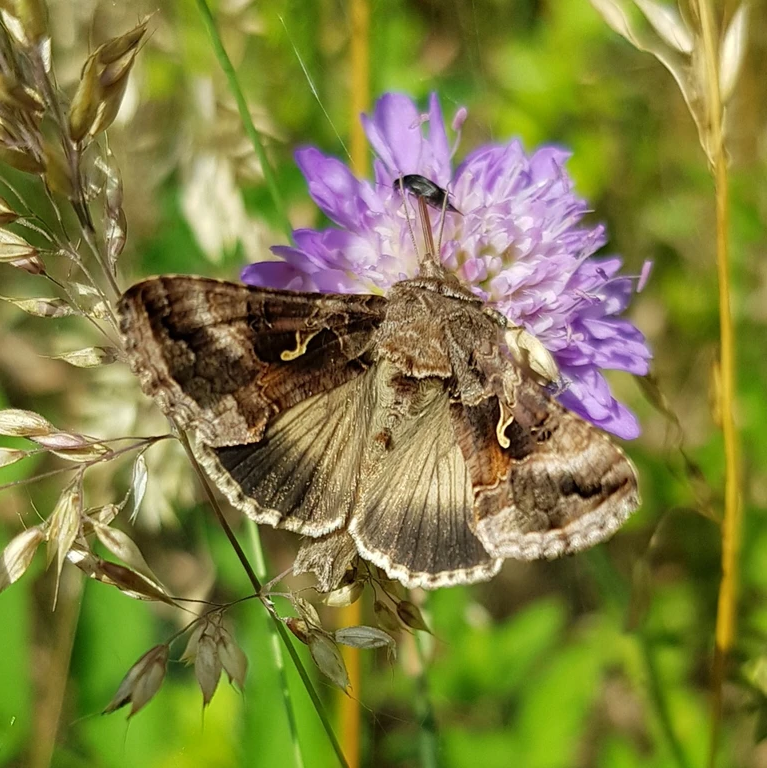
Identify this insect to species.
Autographa gamma
